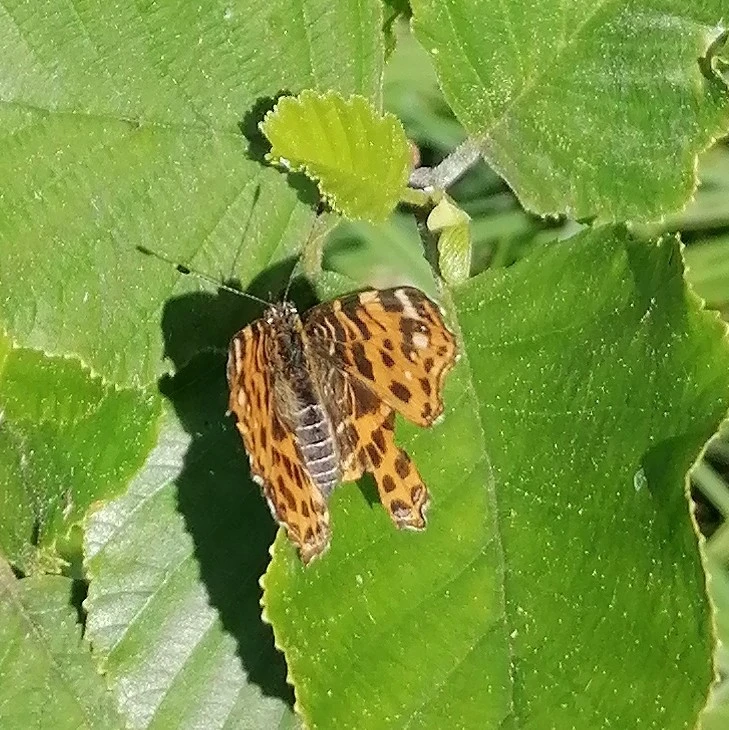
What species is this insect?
Araschnia levana
